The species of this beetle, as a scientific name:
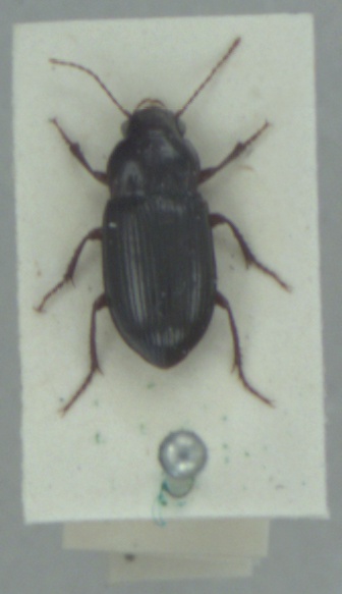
Amara apricaria
